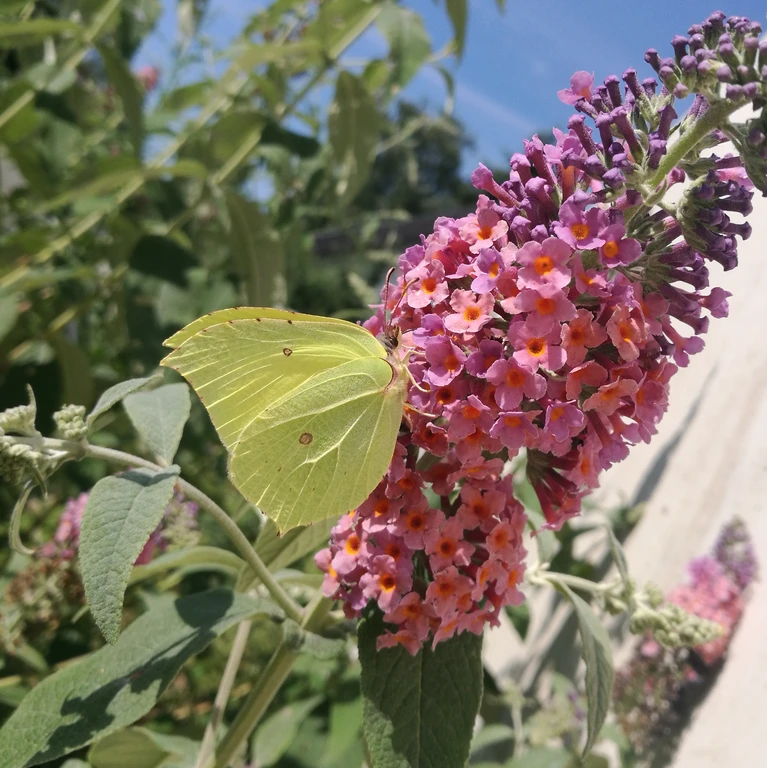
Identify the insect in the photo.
Gonepteryx rhamni
